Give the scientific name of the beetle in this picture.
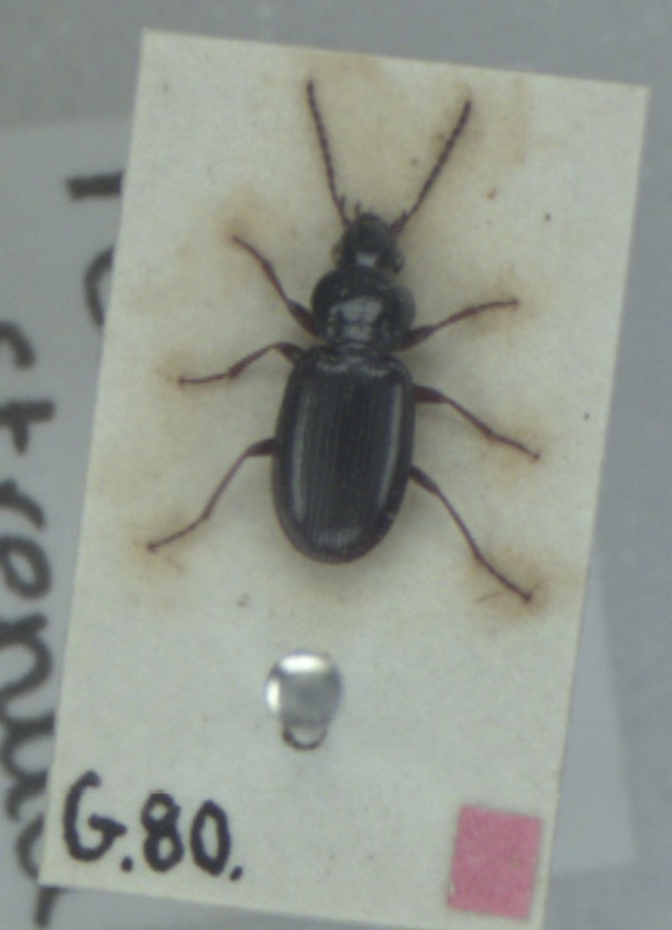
Pterostichus strenuus
